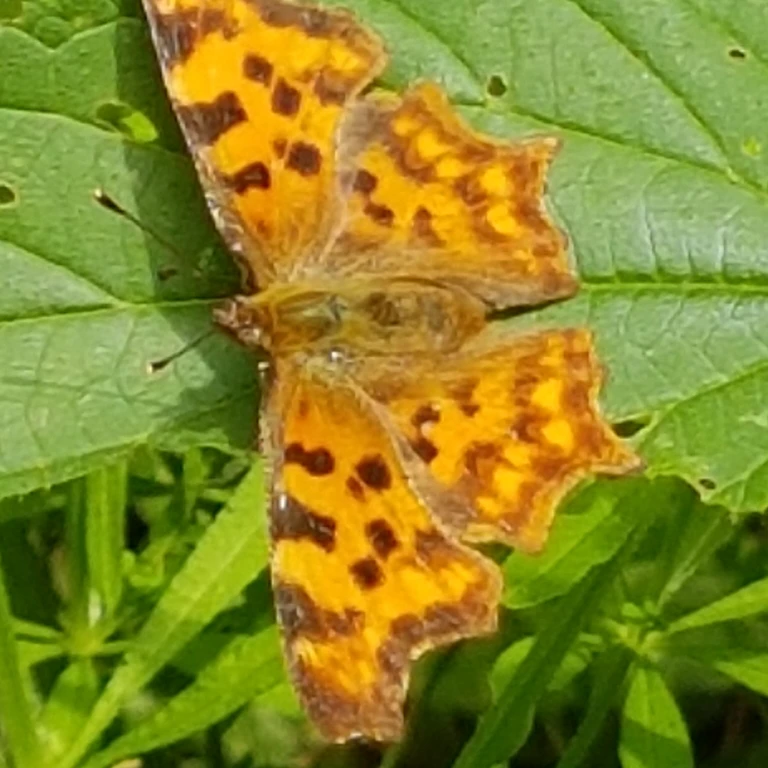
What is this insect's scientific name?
Polygonia c-album
